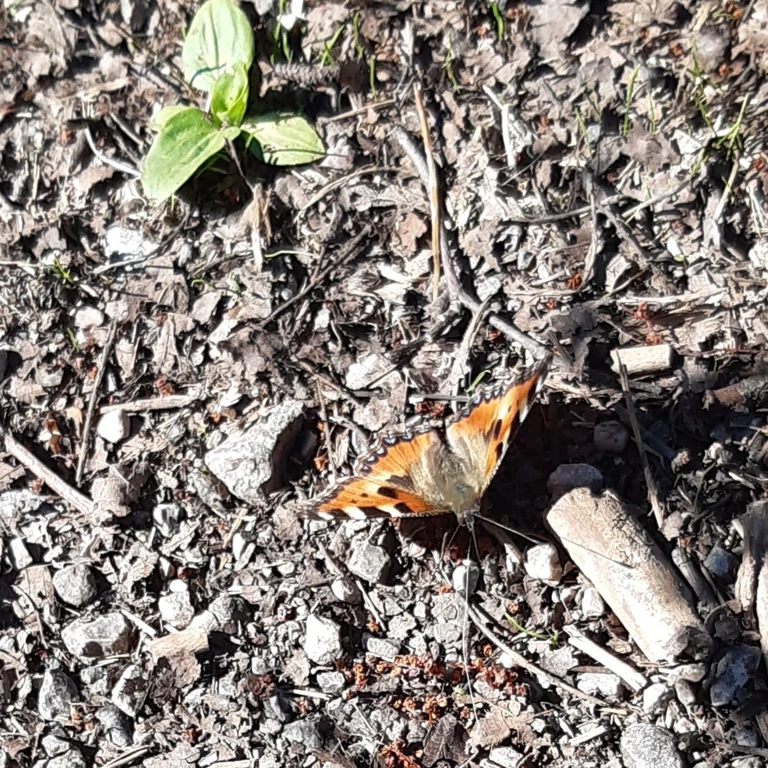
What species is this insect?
Aglais urticae
